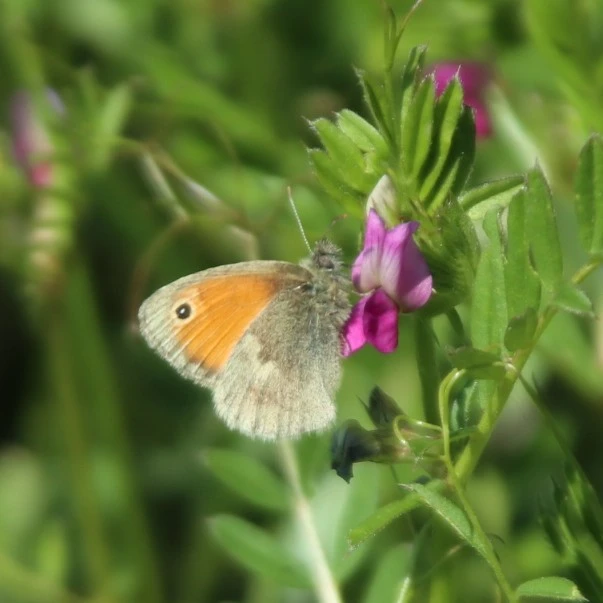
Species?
Coenonympha pamphilus
